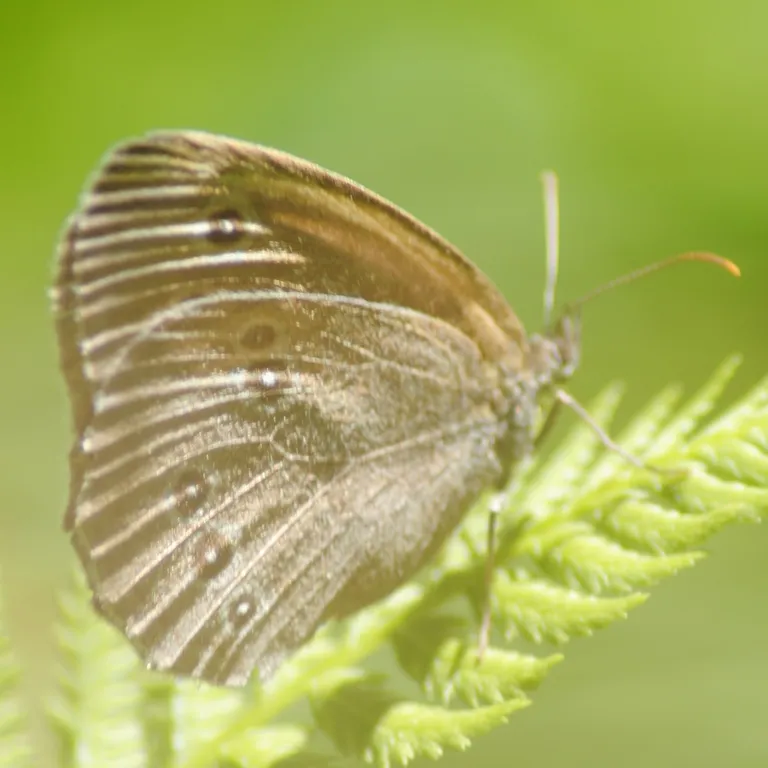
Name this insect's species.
Aphantopus hyperantus
